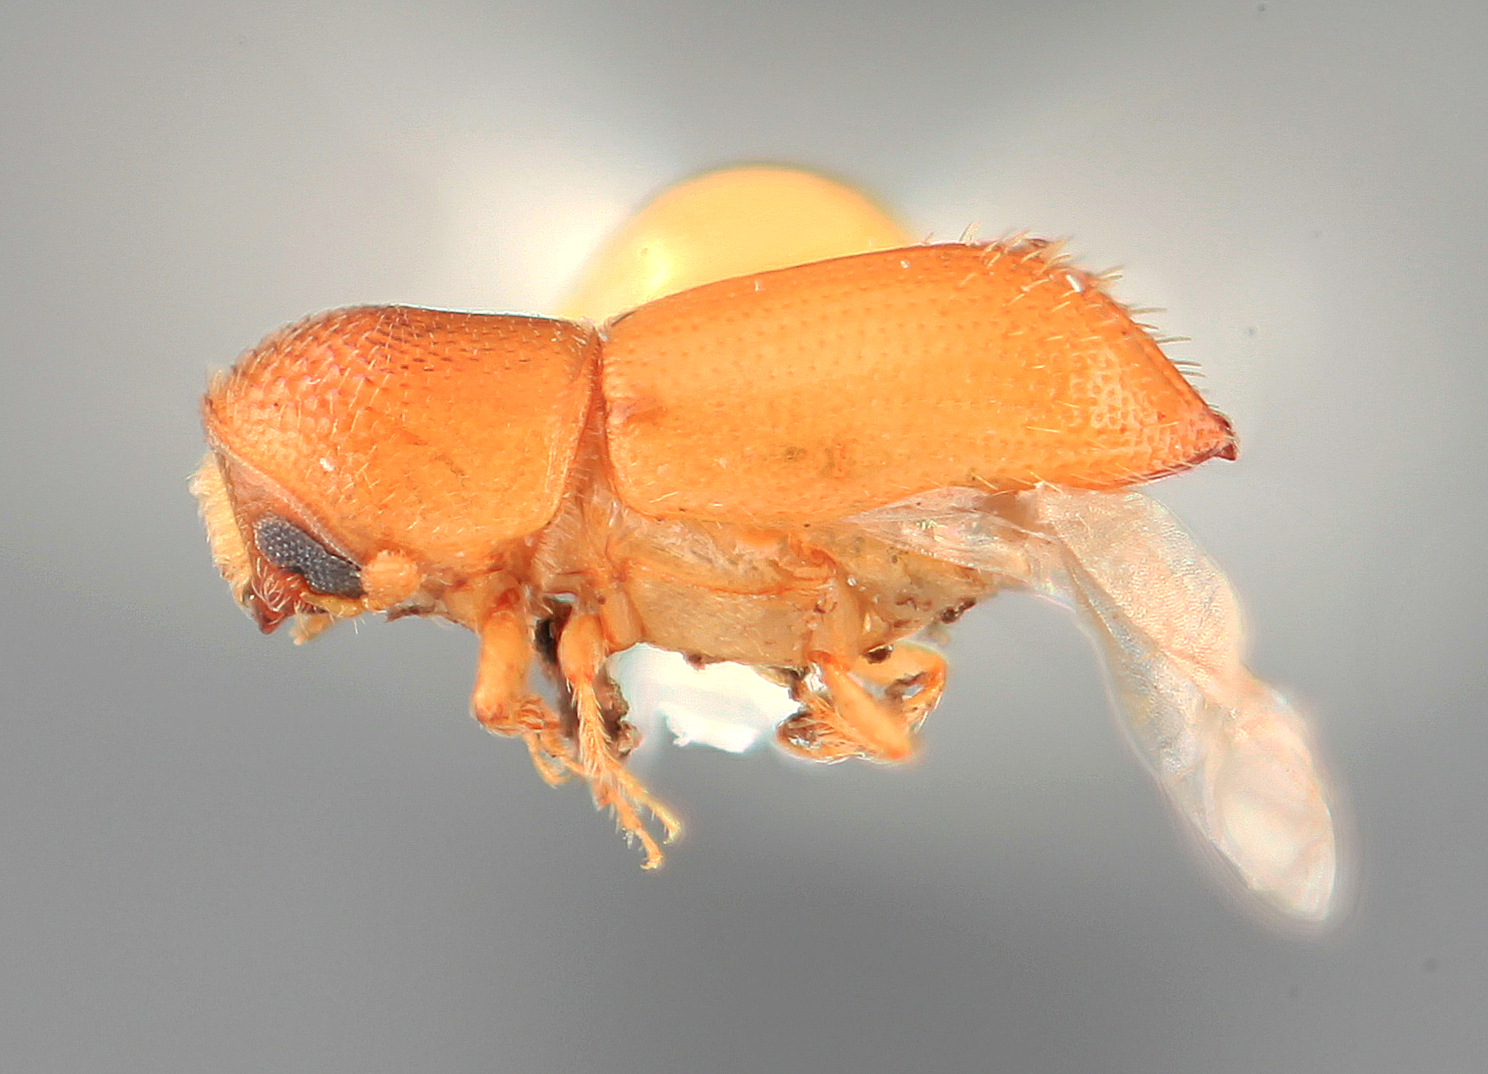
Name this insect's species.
Pityophthorus vesculus
